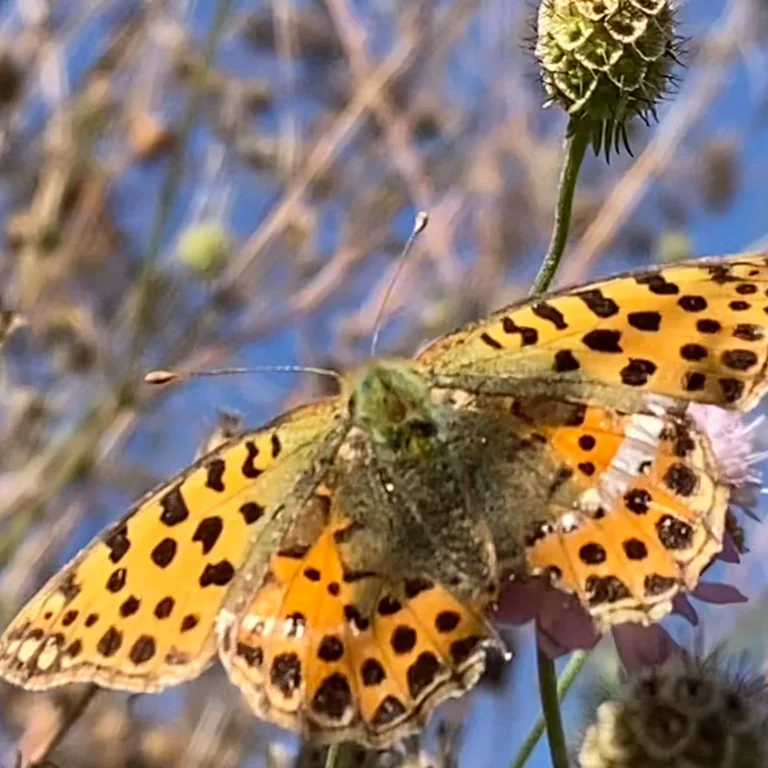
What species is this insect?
Issoria lathonia
